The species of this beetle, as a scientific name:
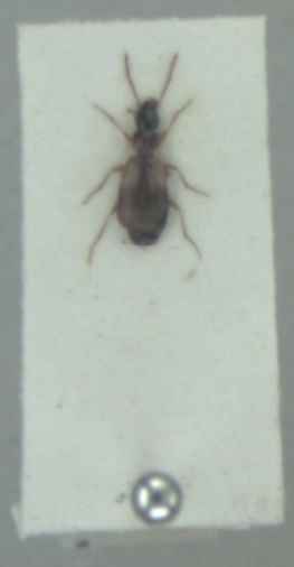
Philorhizus notatus
